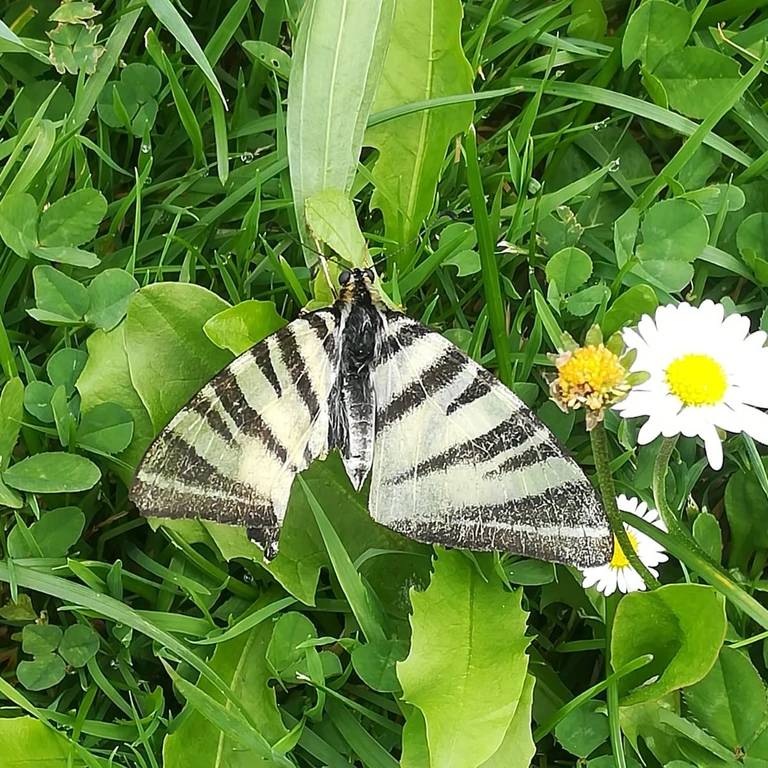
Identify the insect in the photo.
Iphiclides podalirius
